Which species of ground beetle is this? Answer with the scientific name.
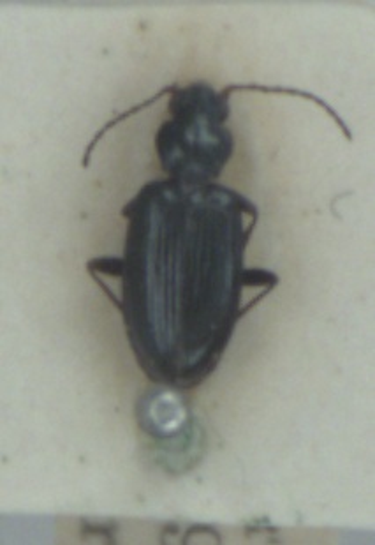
Bembidion atrocaeruleum
